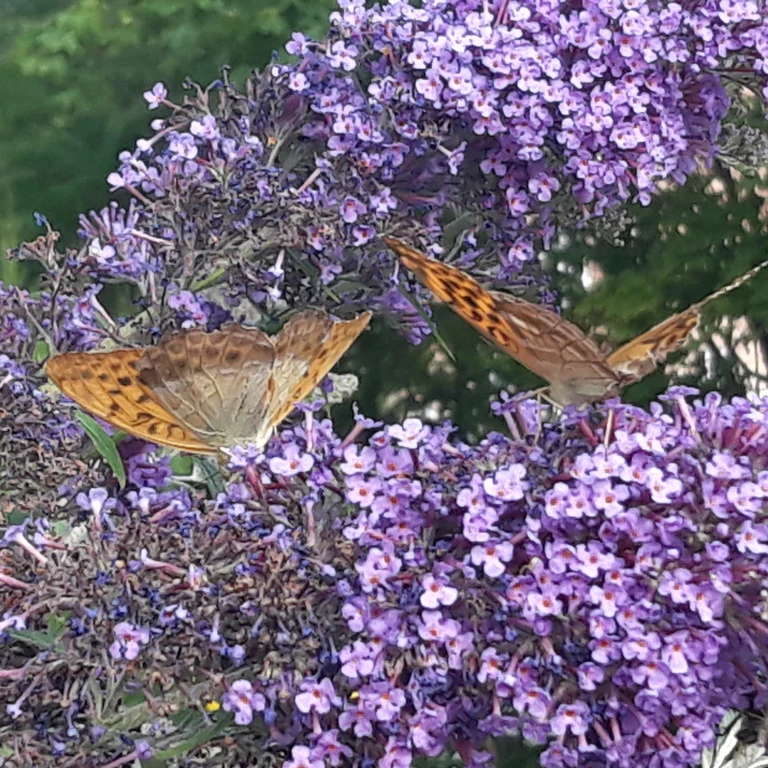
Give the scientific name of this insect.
Argynnis paphia
